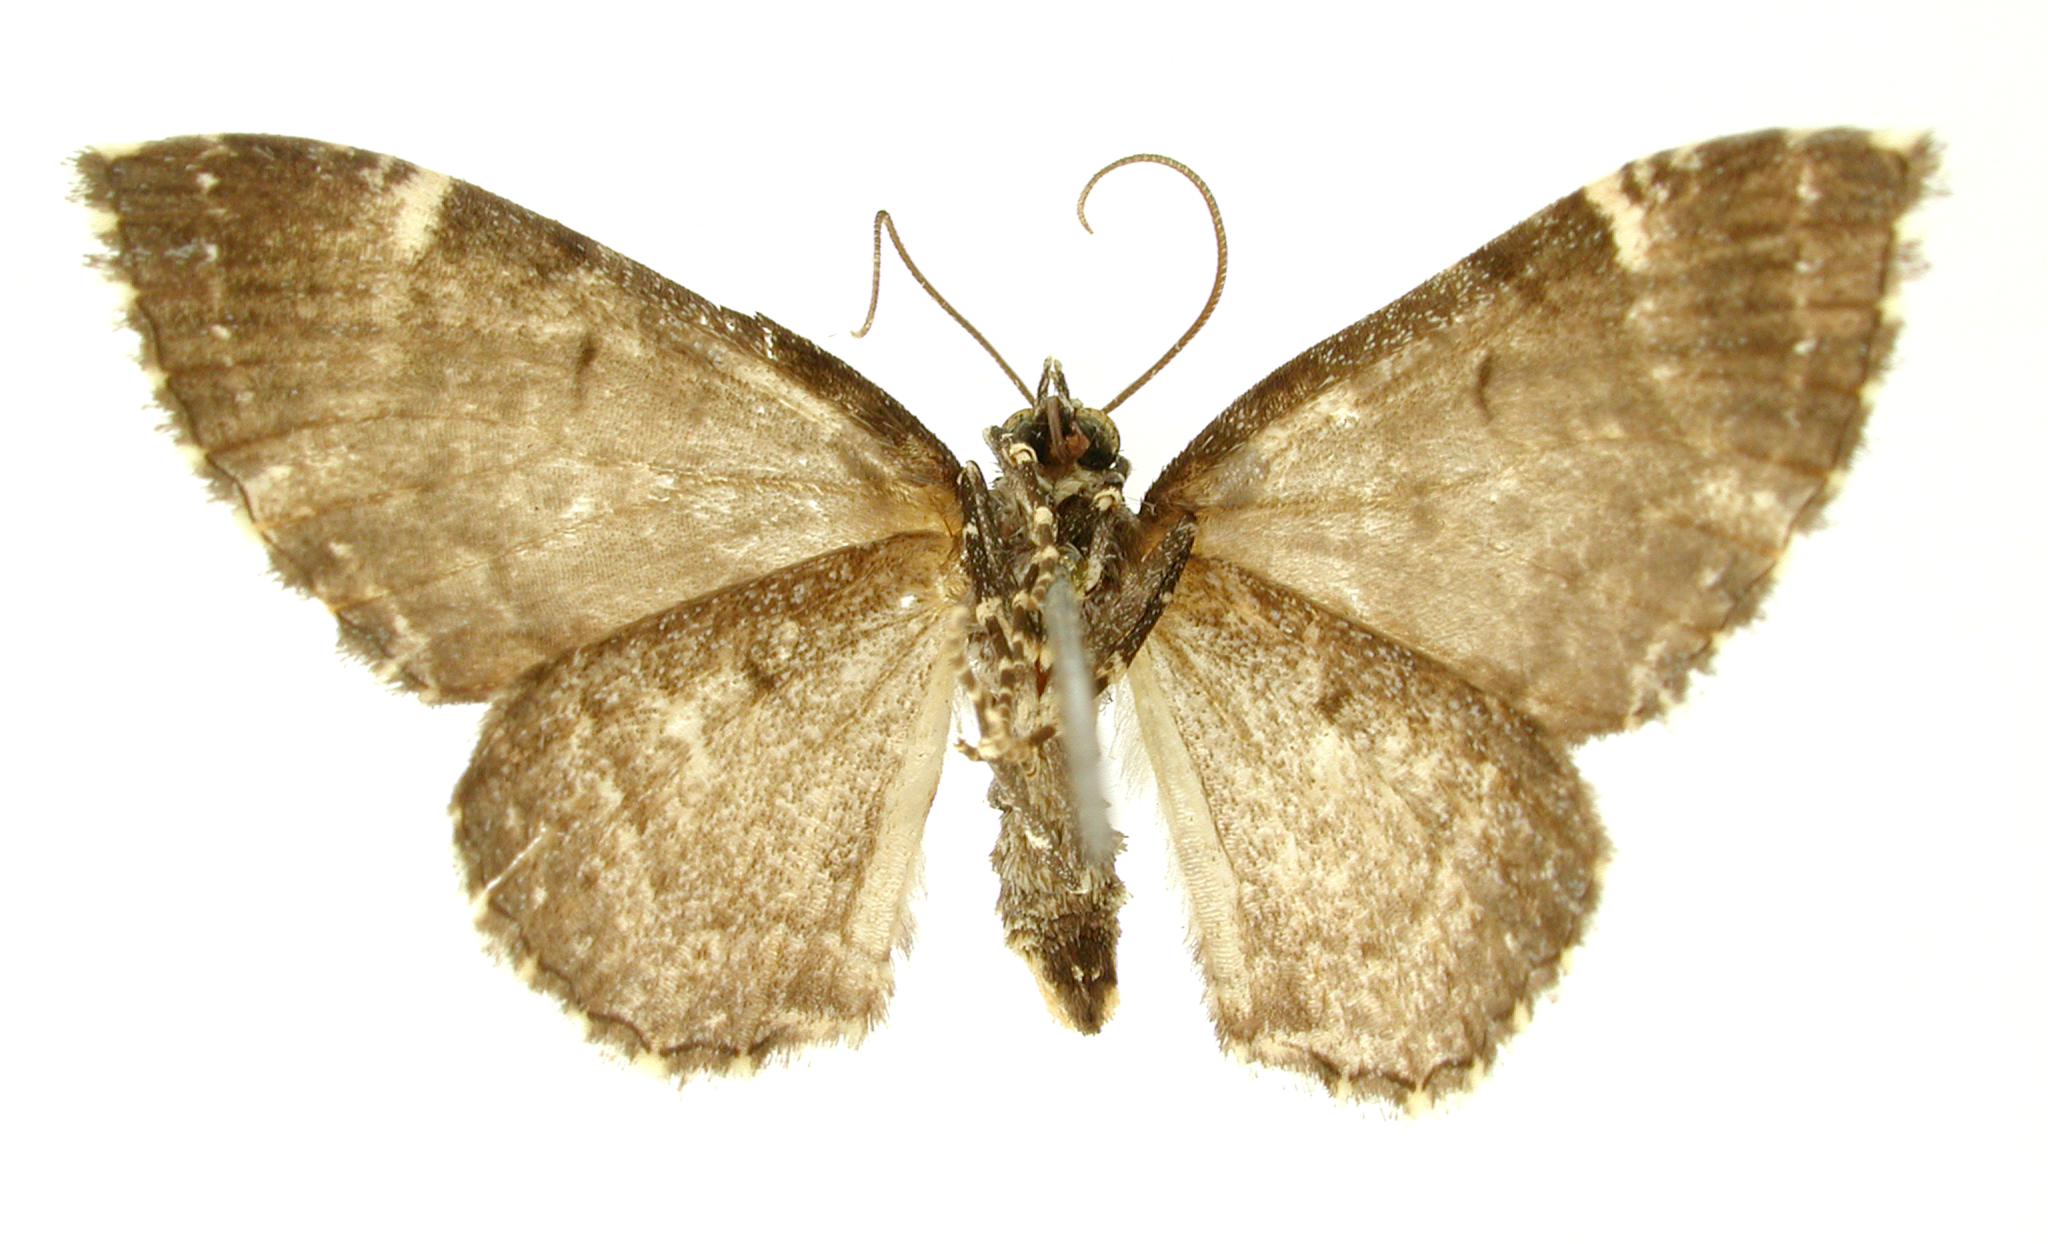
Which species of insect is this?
Lobophora parecida
